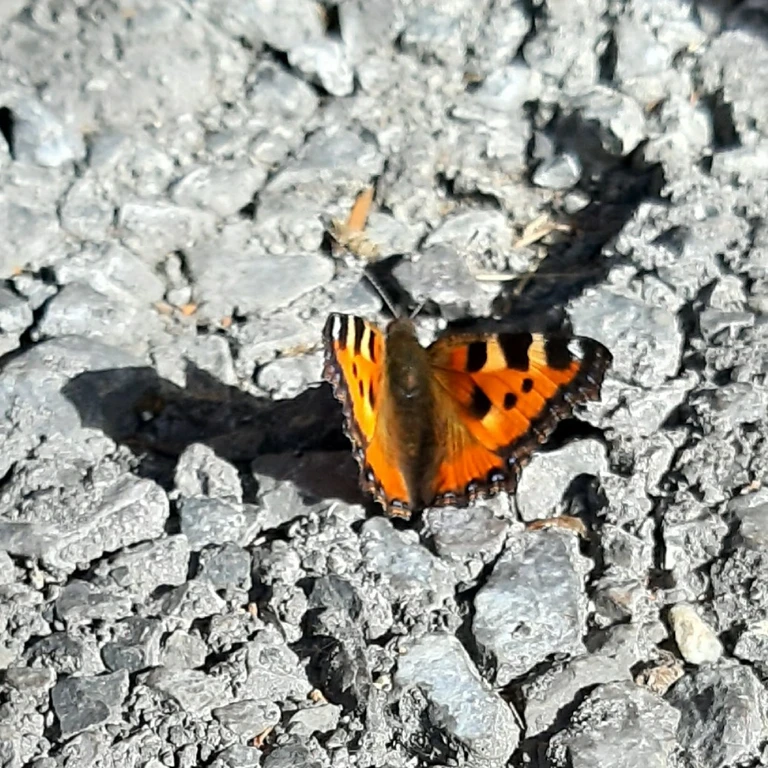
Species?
Aglais urticae
